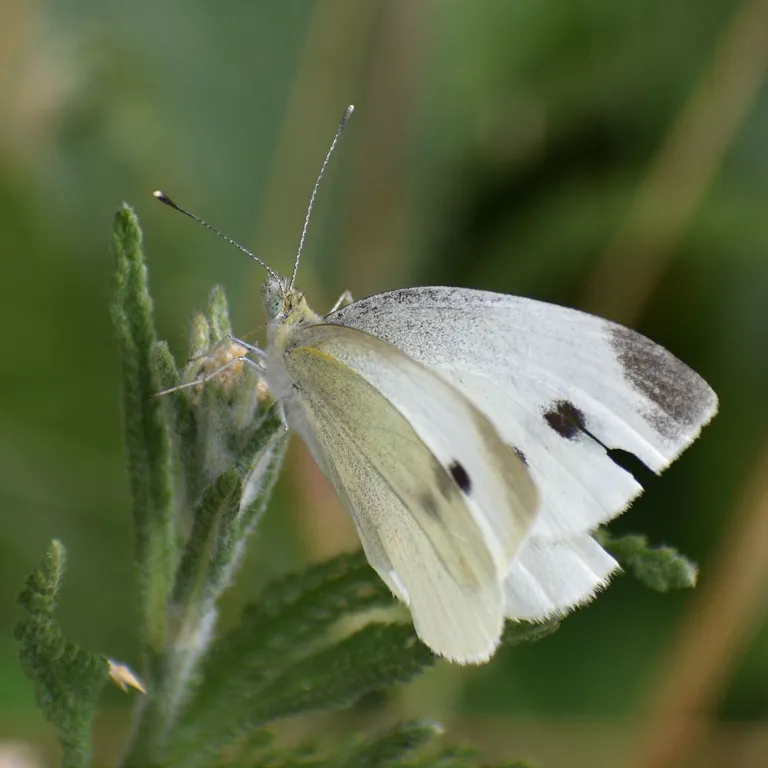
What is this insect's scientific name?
Pieris rapae
